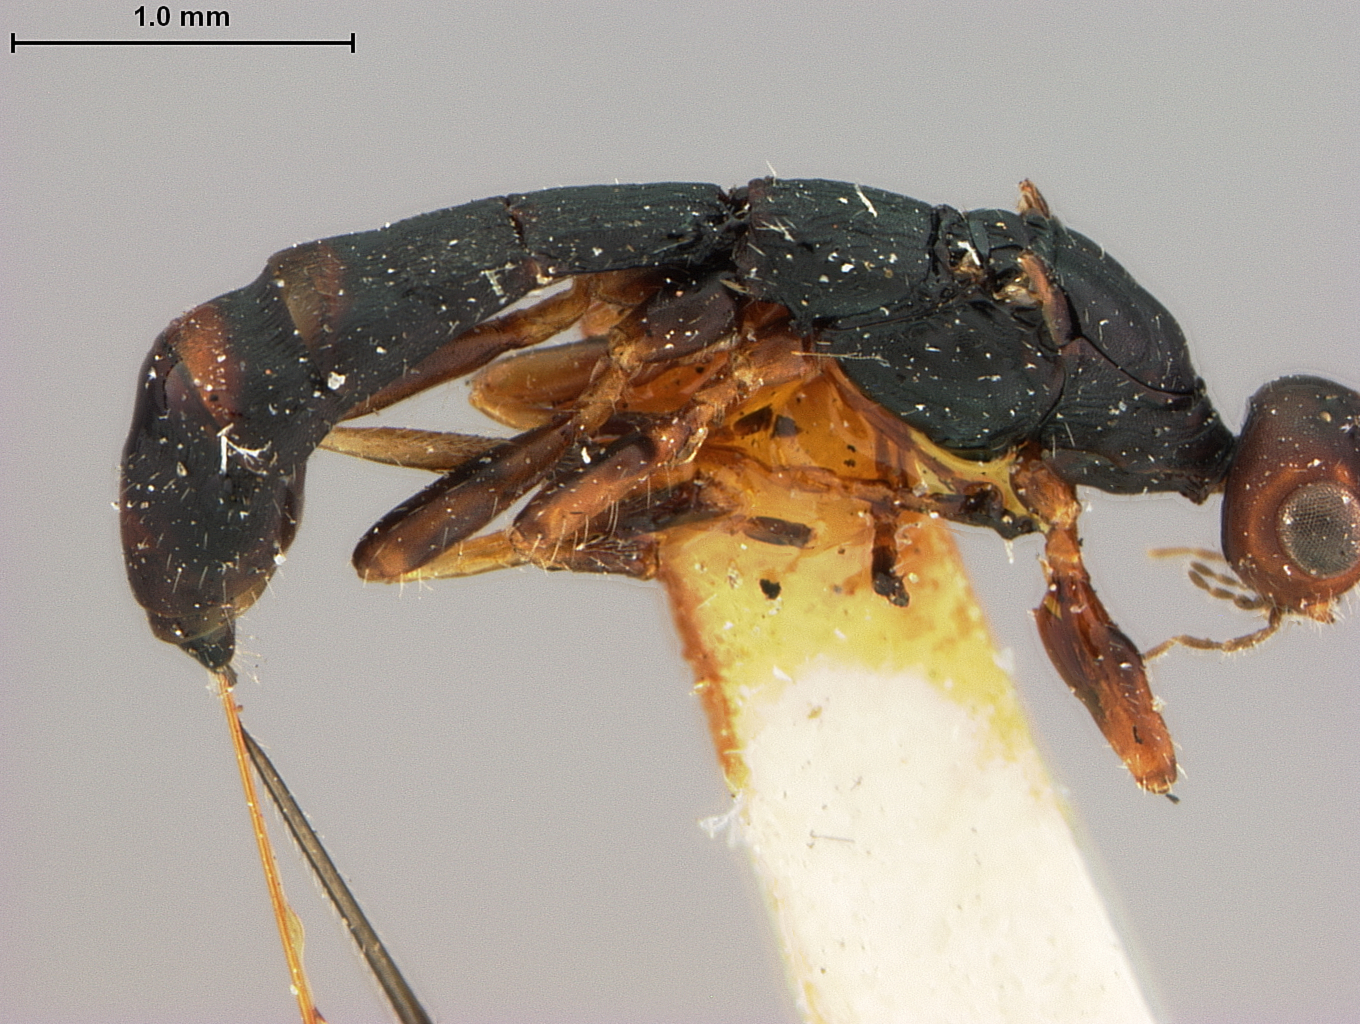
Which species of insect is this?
Homiopterus fasciatus
